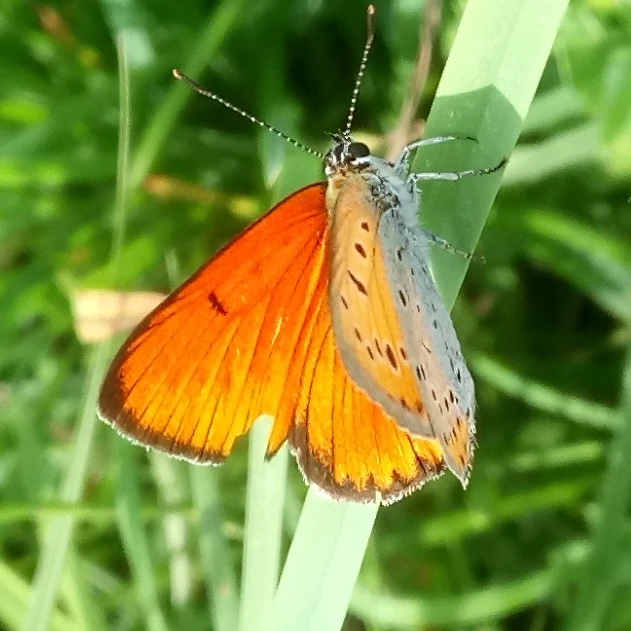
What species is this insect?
Lycaena dispar
